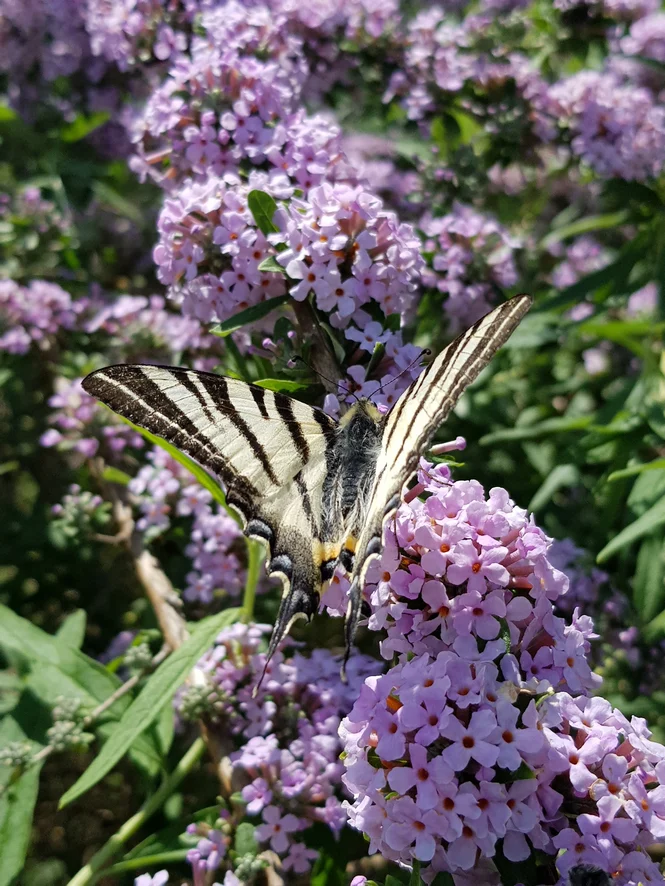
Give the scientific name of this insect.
Iphiclides podalirius
